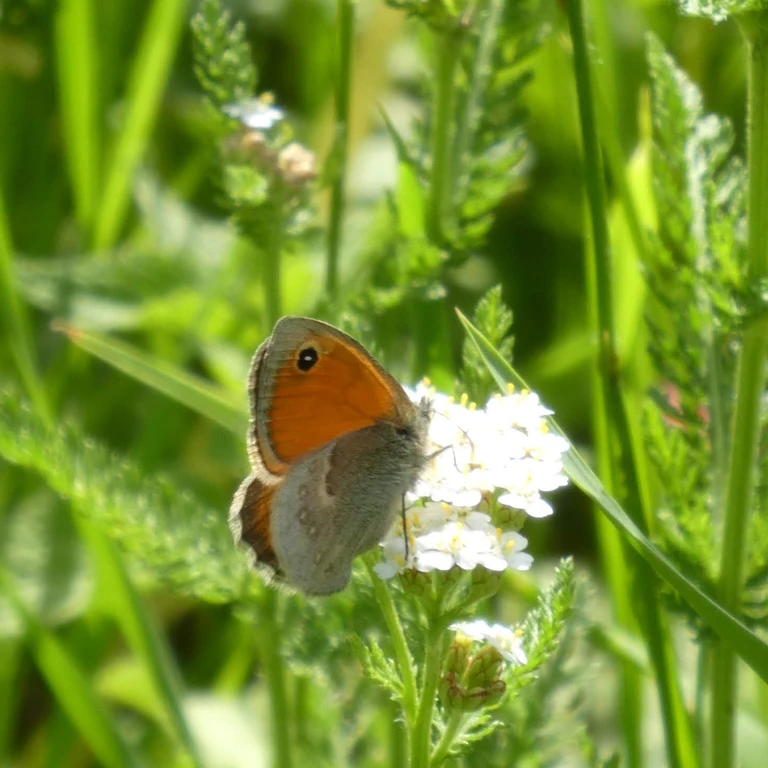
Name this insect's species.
Coenonympha pamphilus
